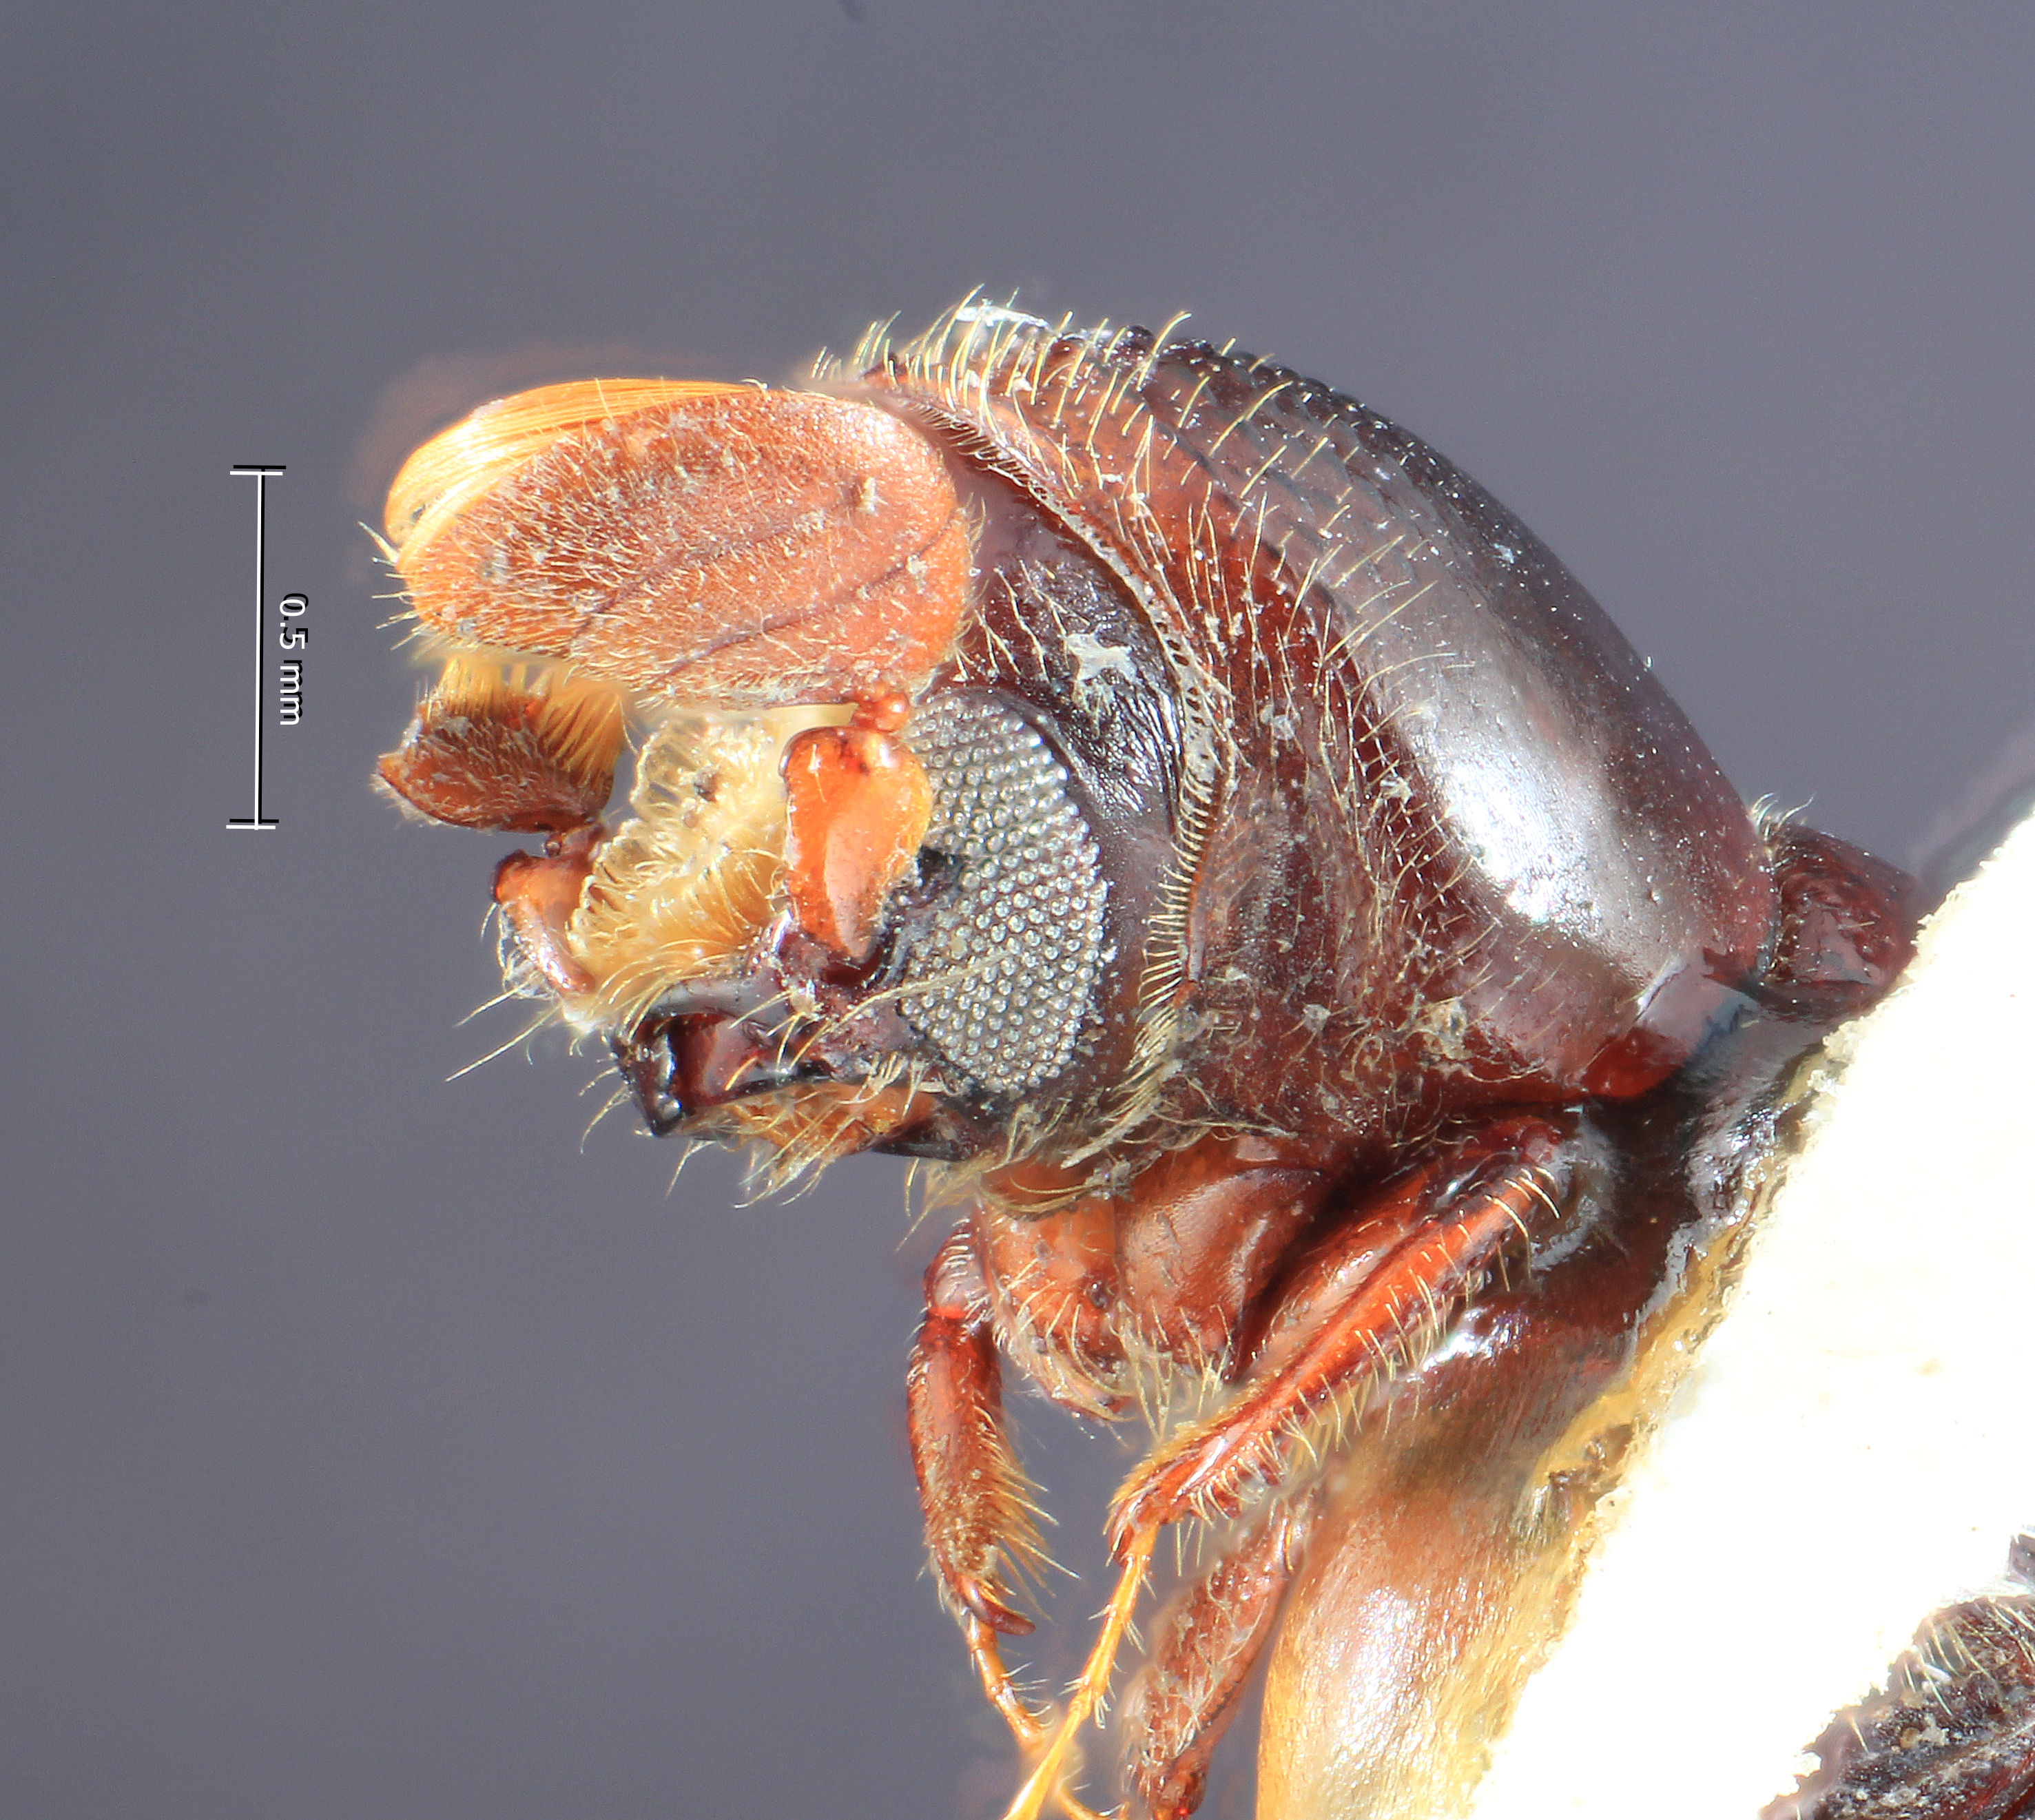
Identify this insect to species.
Corthylus comatus
